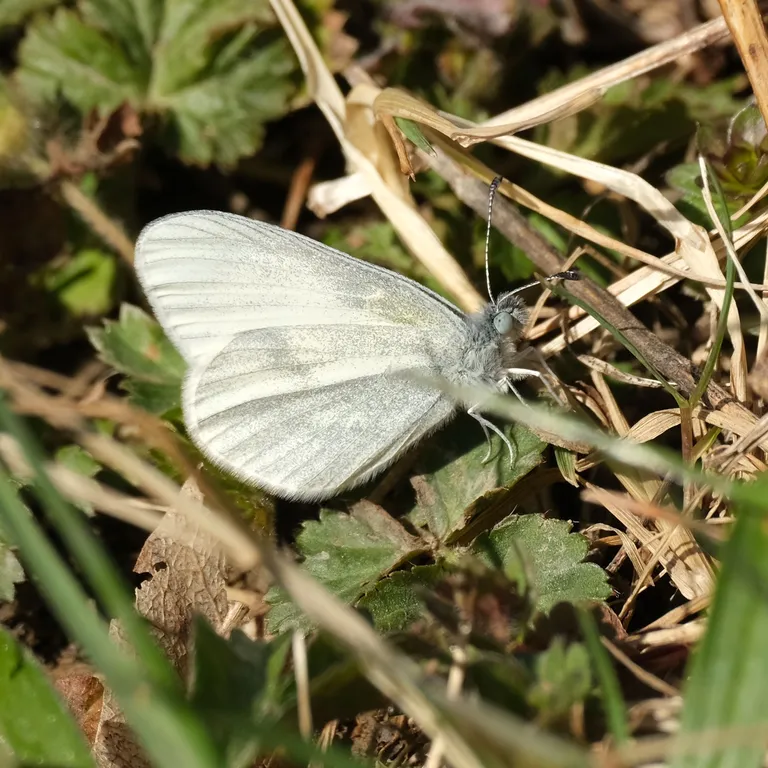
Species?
Leptidea sinapis/juvernica
